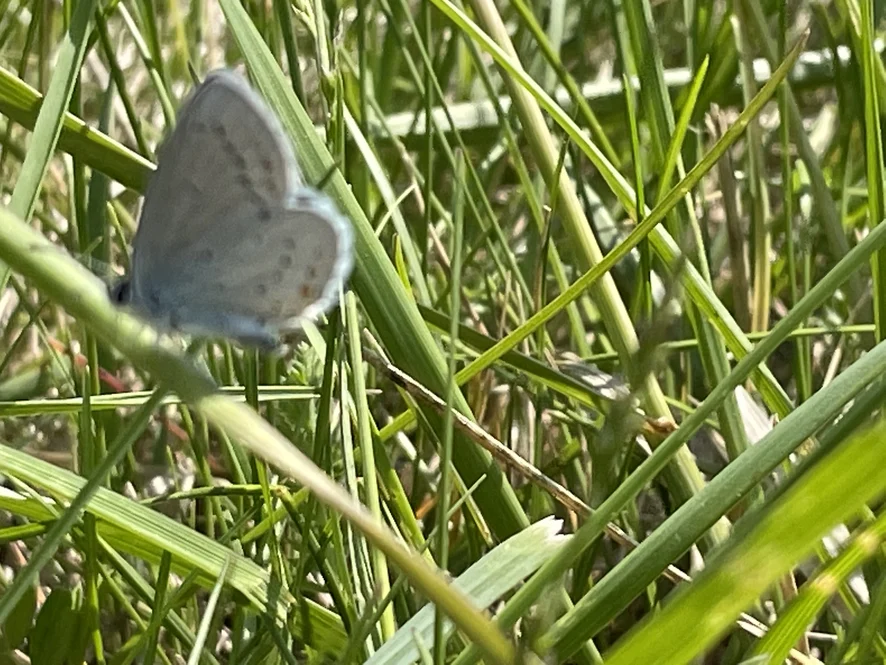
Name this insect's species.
Cupido argiades (also Elkalyce argiades)
